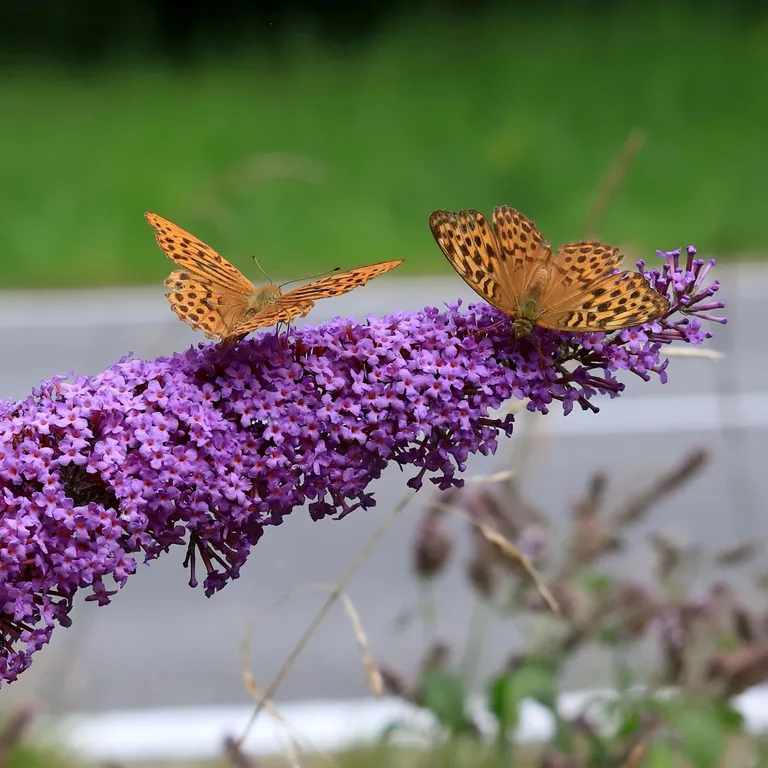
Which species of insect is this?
Argynnis paphia
